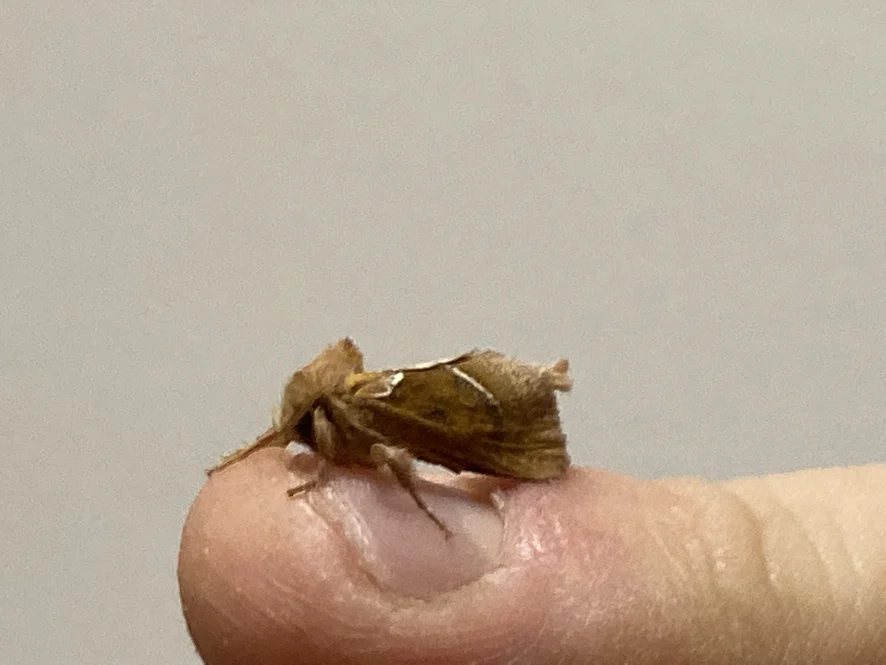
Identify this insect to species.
Triodia sylvina
